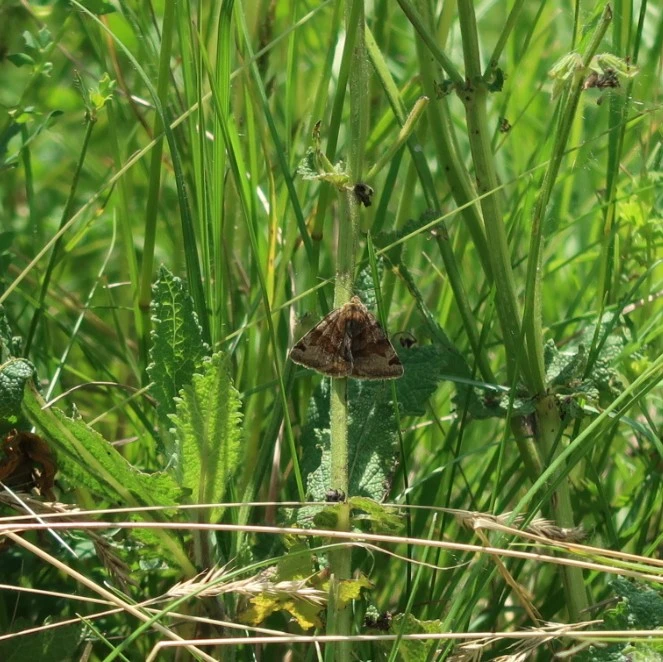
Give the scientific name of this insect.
Euclidia glyphica
